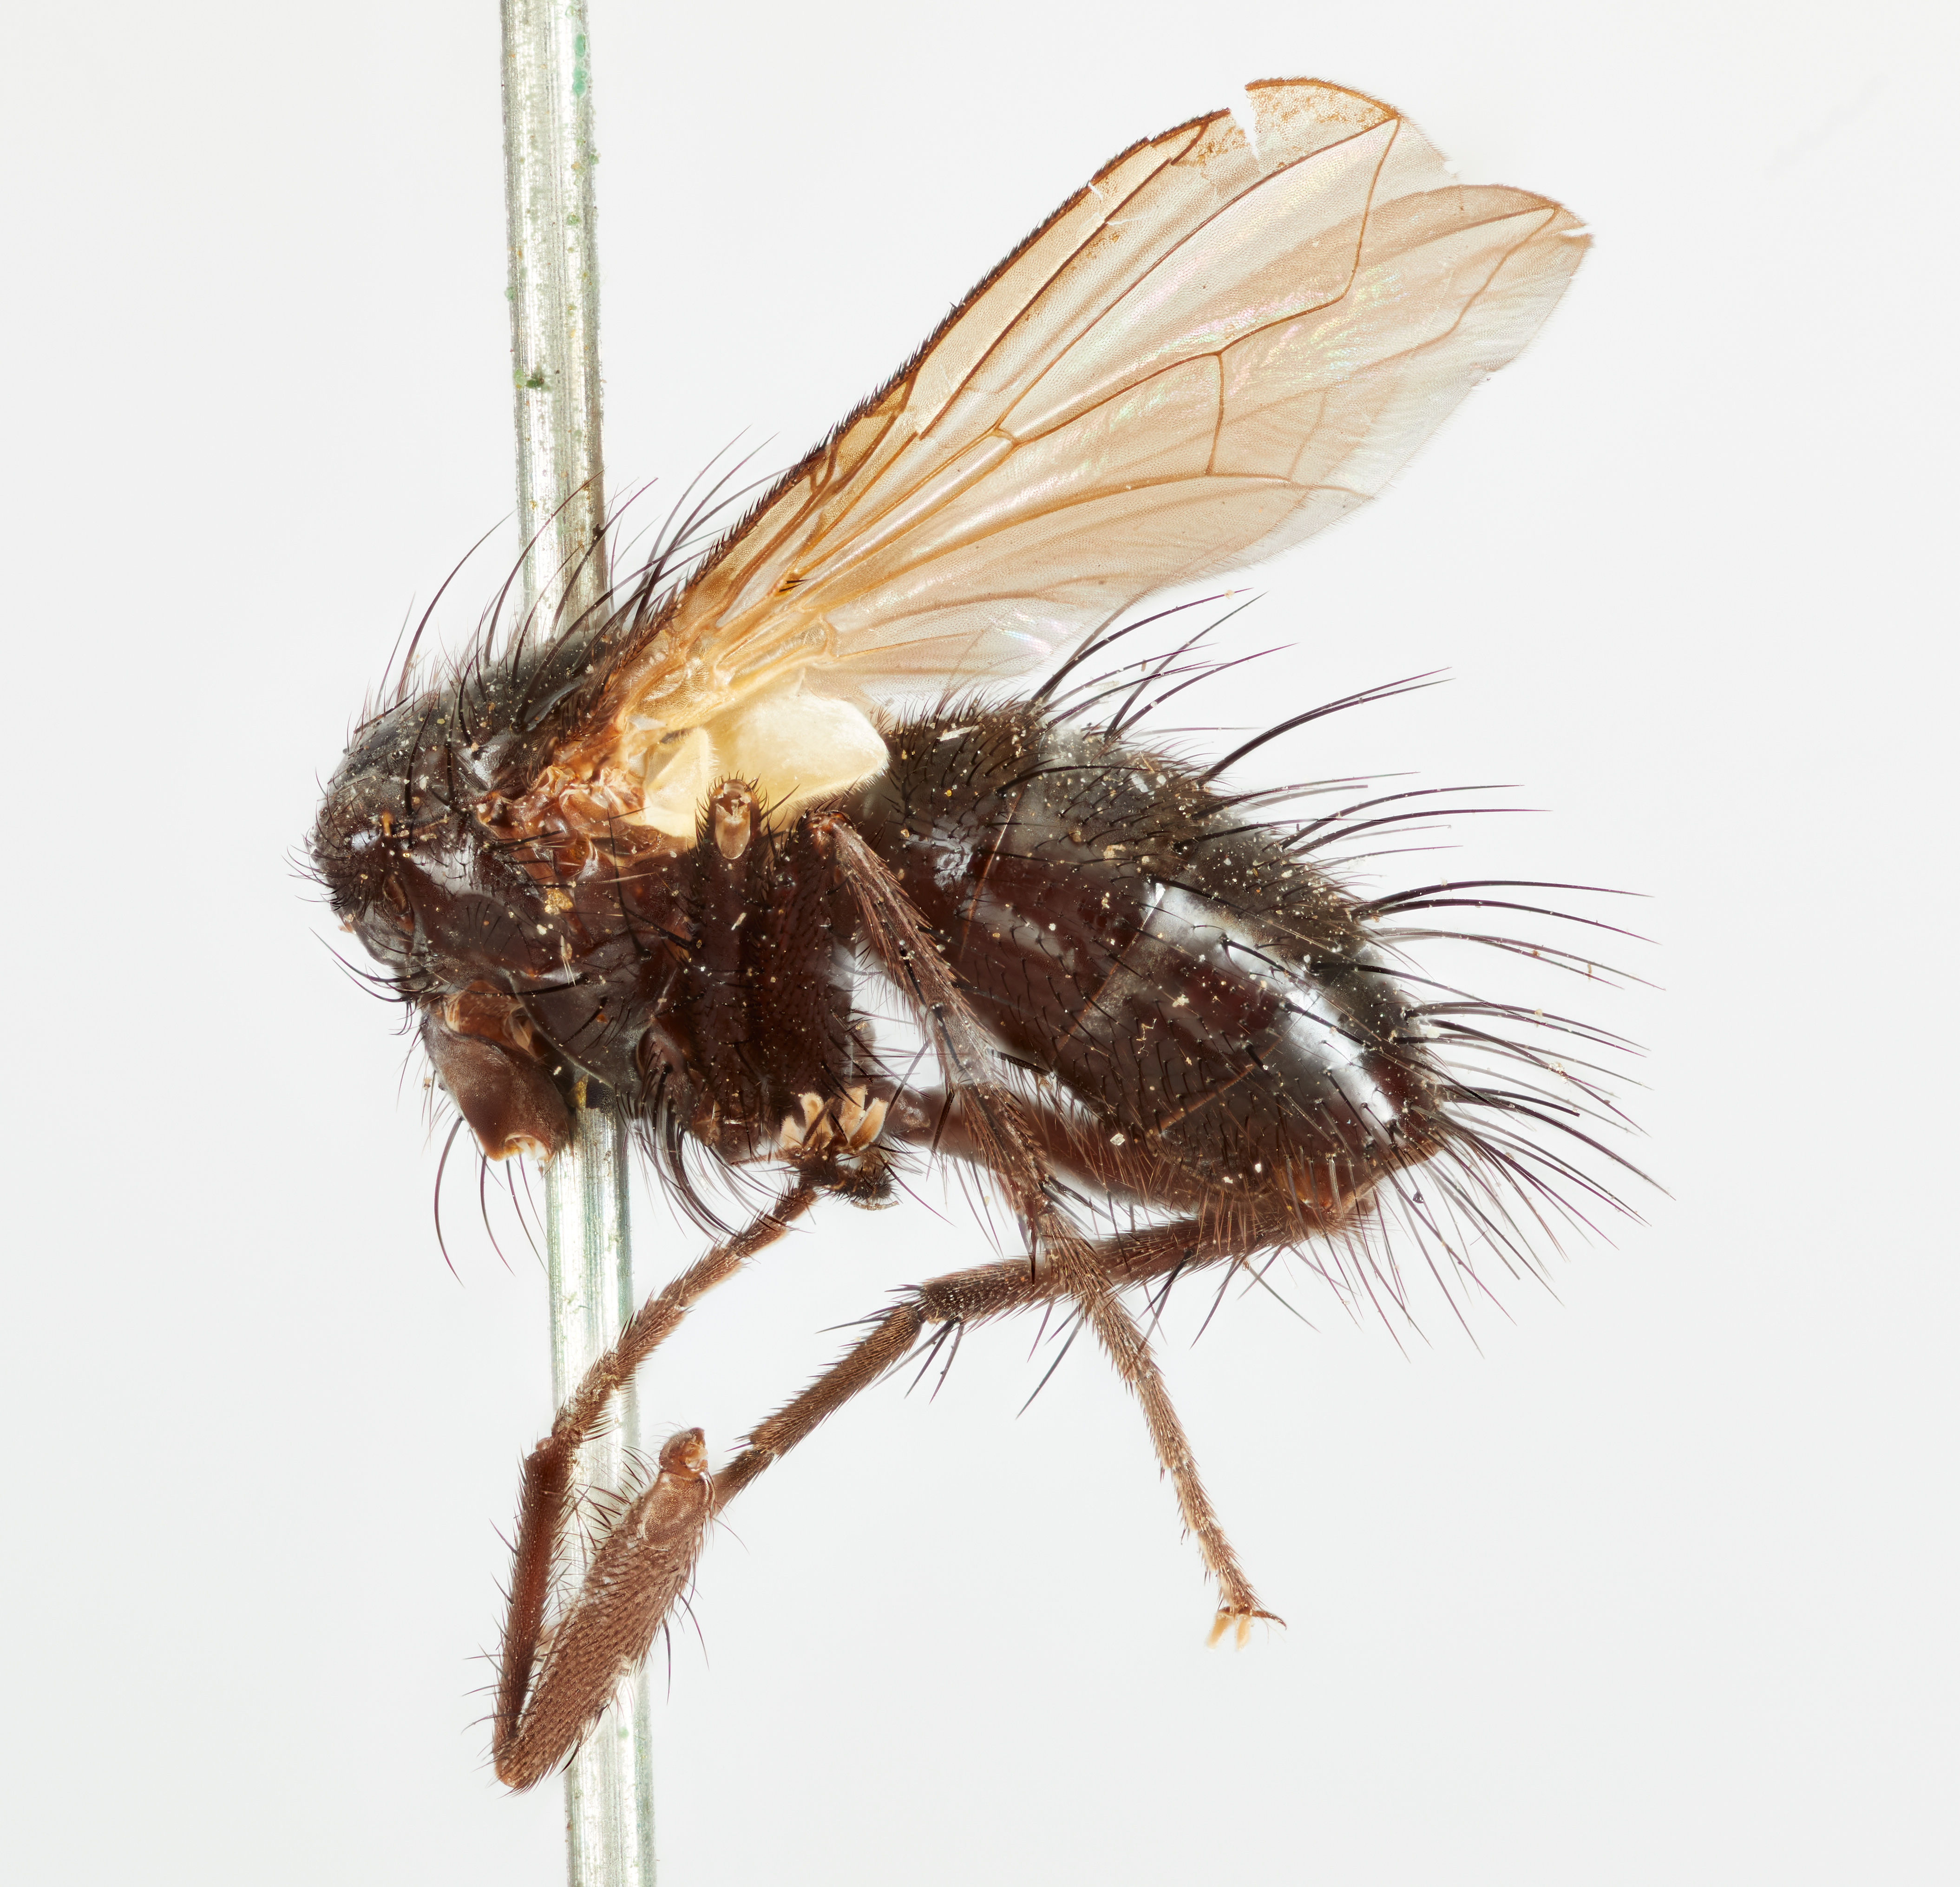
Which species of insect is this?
Admontia limata
